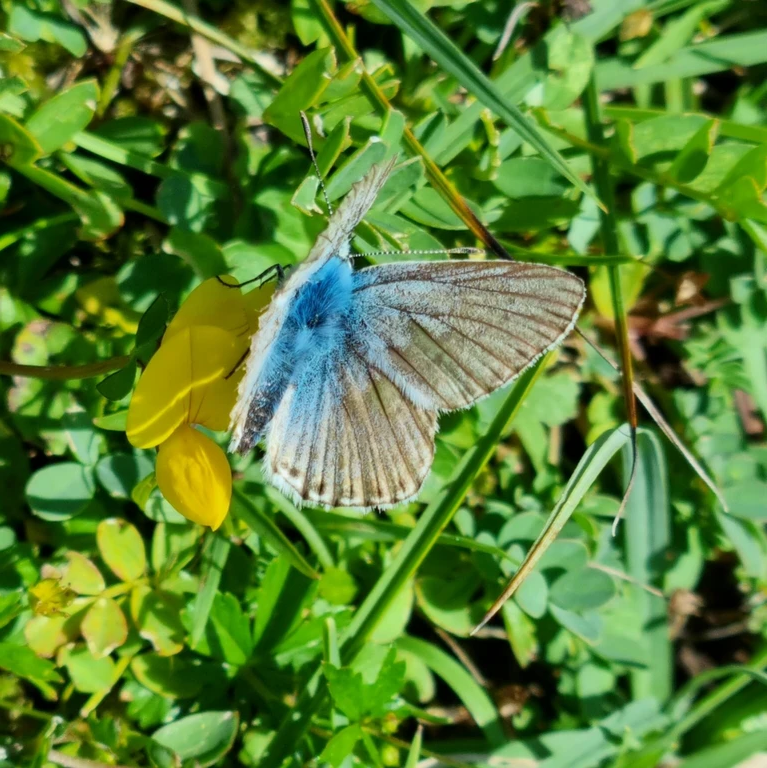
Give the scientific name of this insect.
Lysandra coridon
